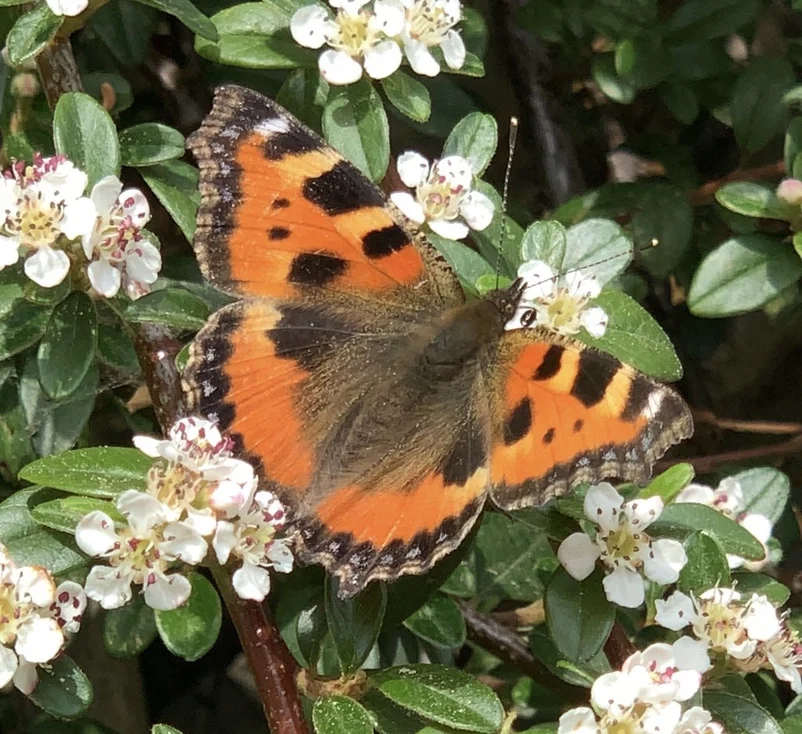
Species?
Aglais urticae
